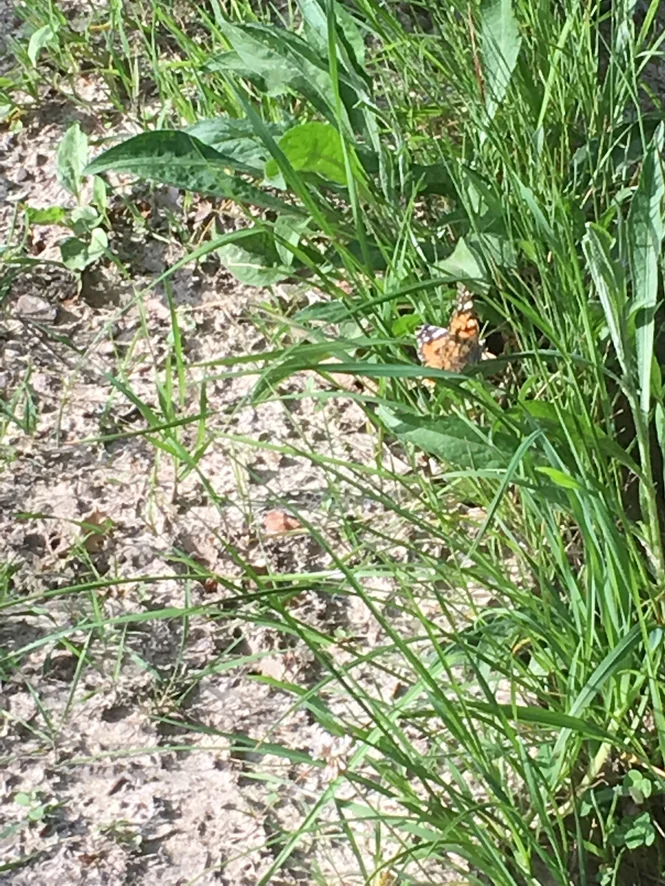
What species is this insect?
Vanessa cardui
